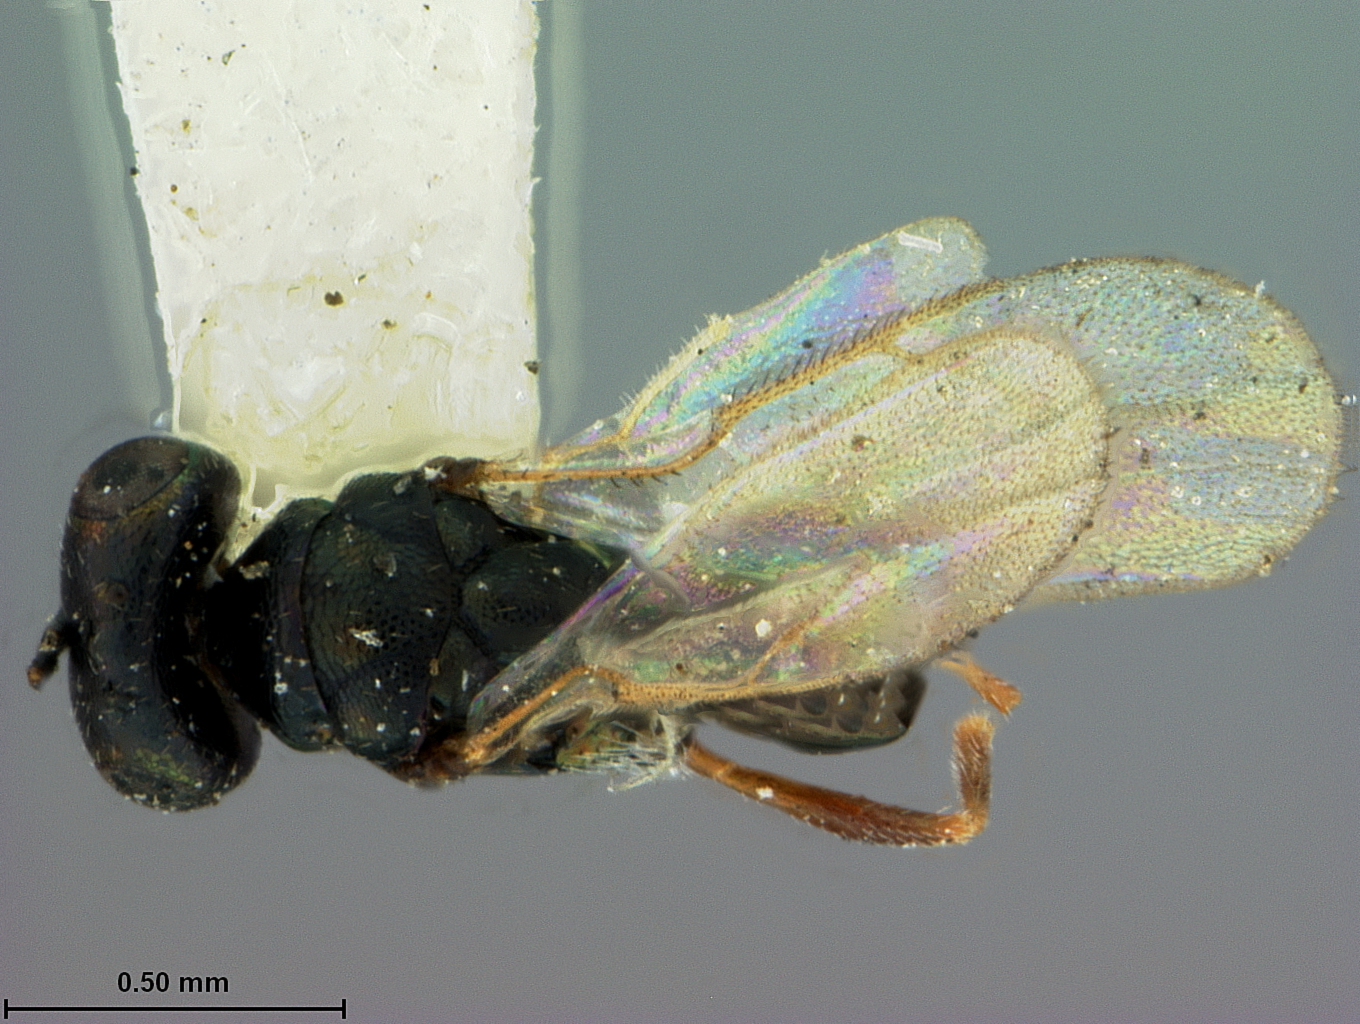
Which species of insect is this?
Polycyrtus floridanus
